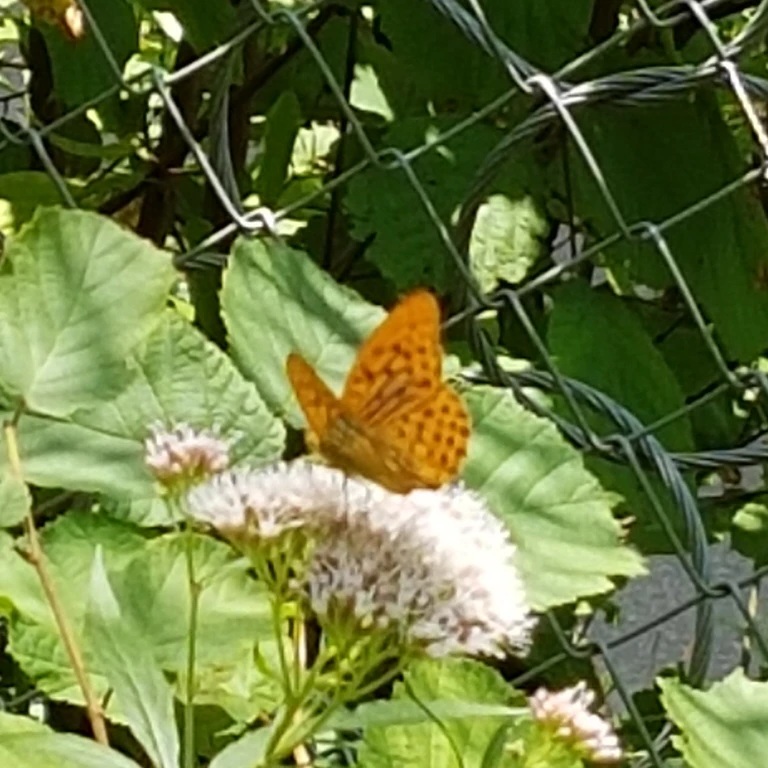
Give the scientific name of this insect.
Argynnis paphia
